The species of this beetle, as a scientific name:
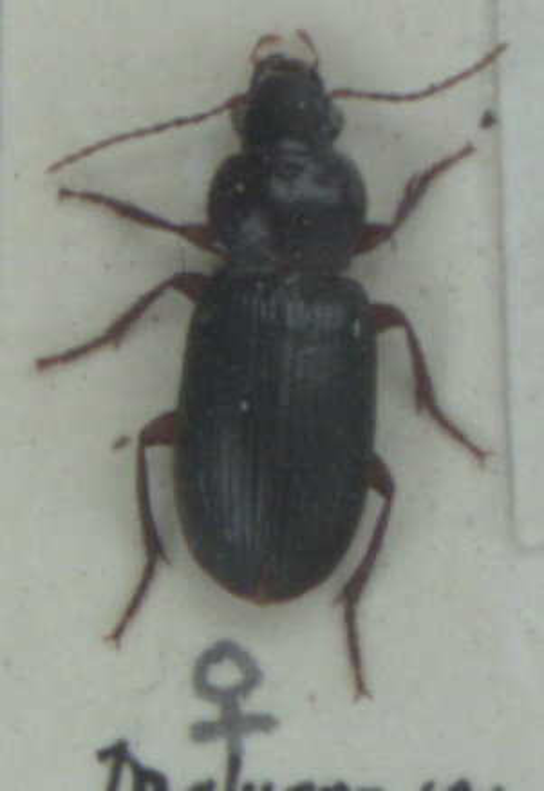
Ophonus rupicola
